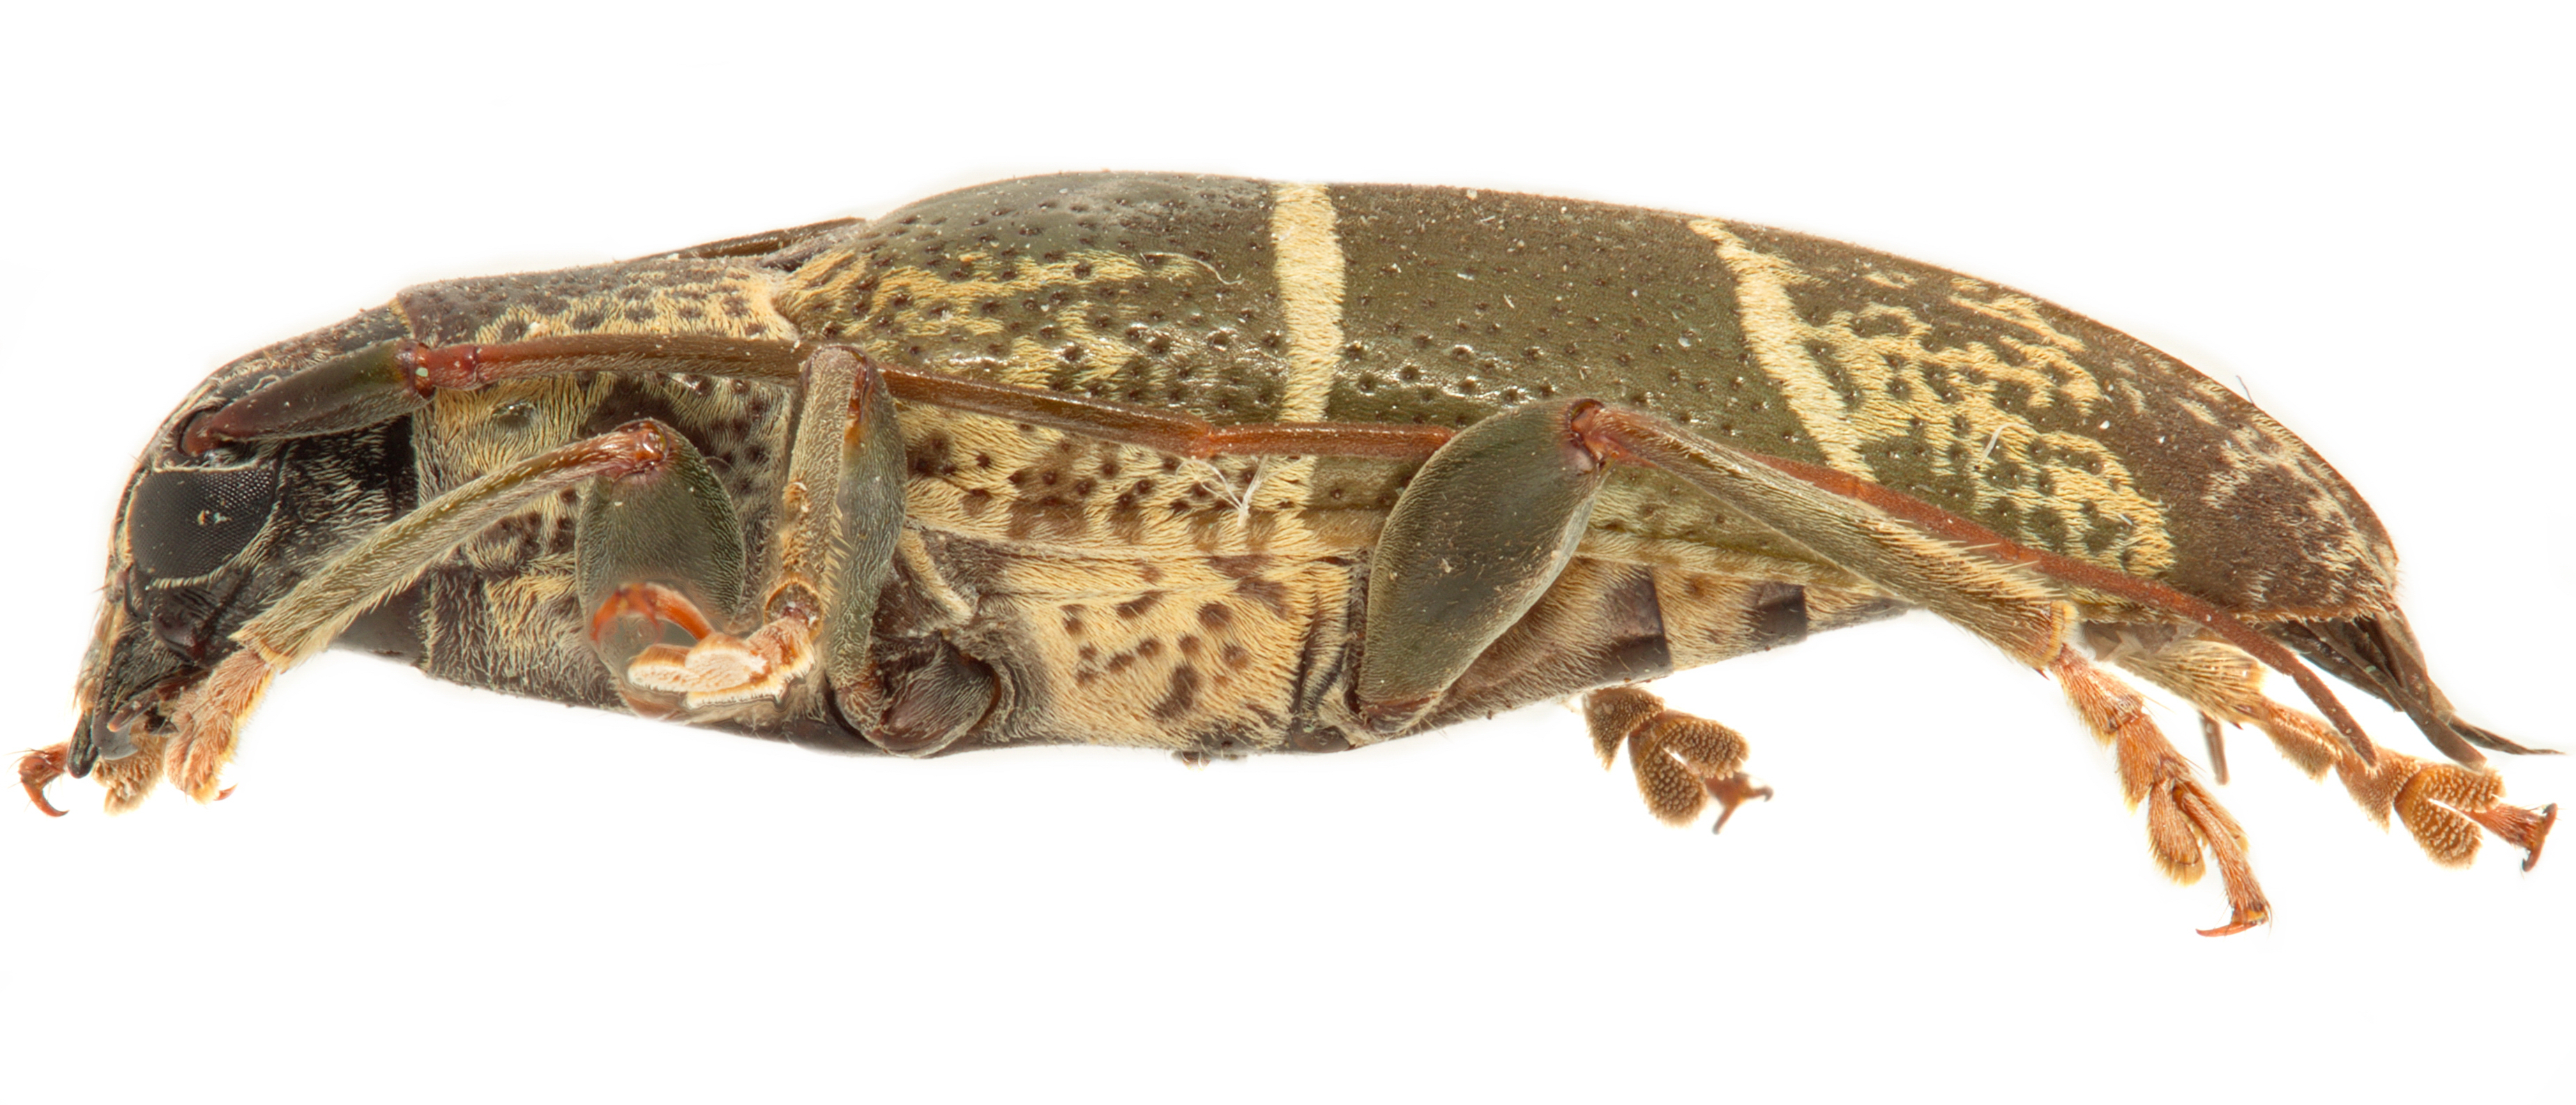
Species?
Tmesisternus oblongus
